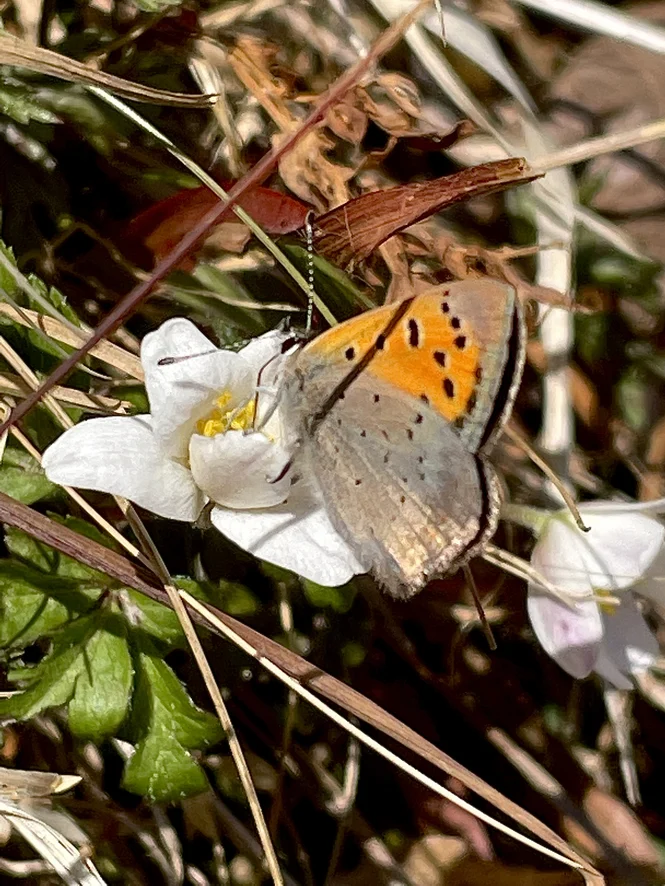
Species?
Lycaena phlaeas
